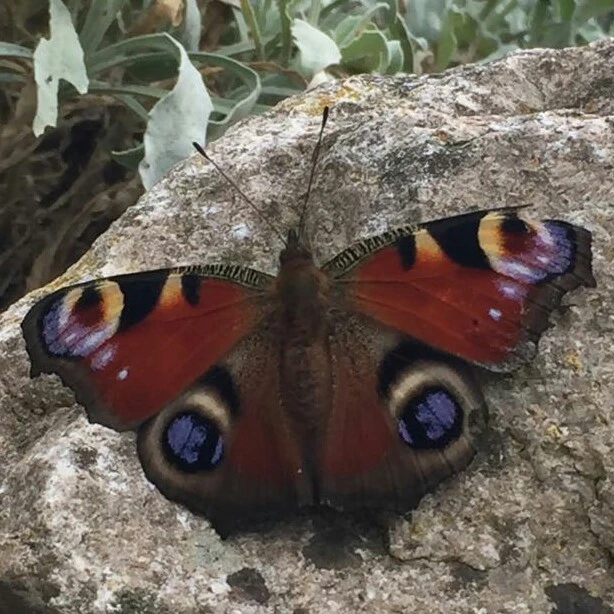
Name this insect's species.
Aglais io
